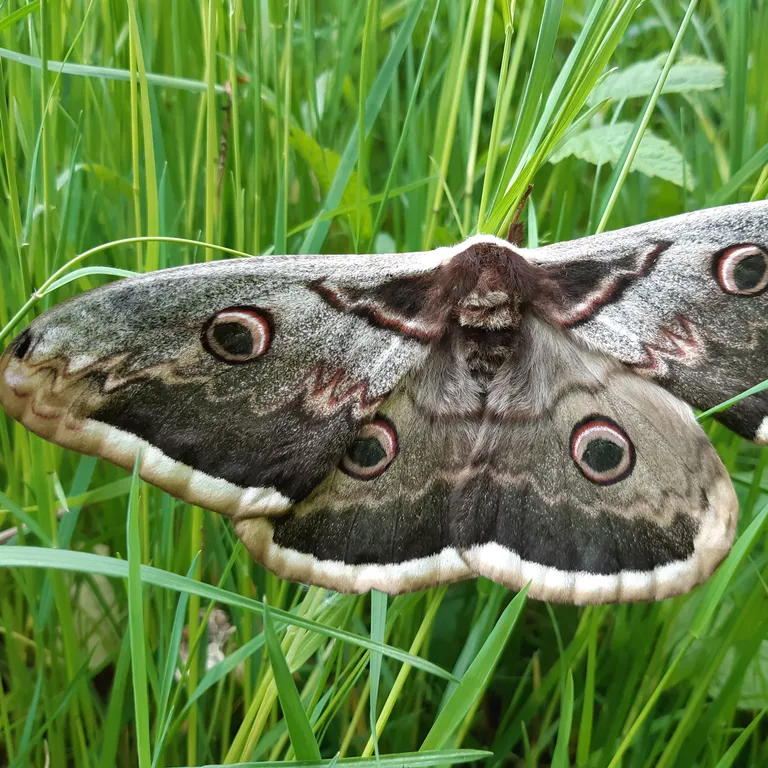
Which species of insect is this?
Saturnia pyri
